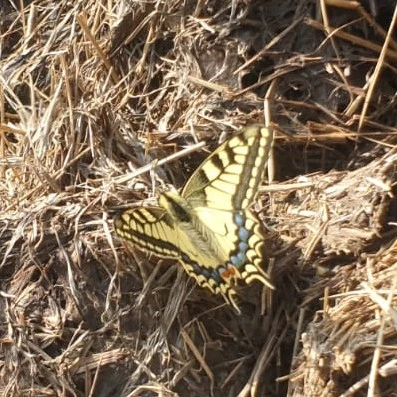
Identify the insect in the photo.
Papilio machaon
